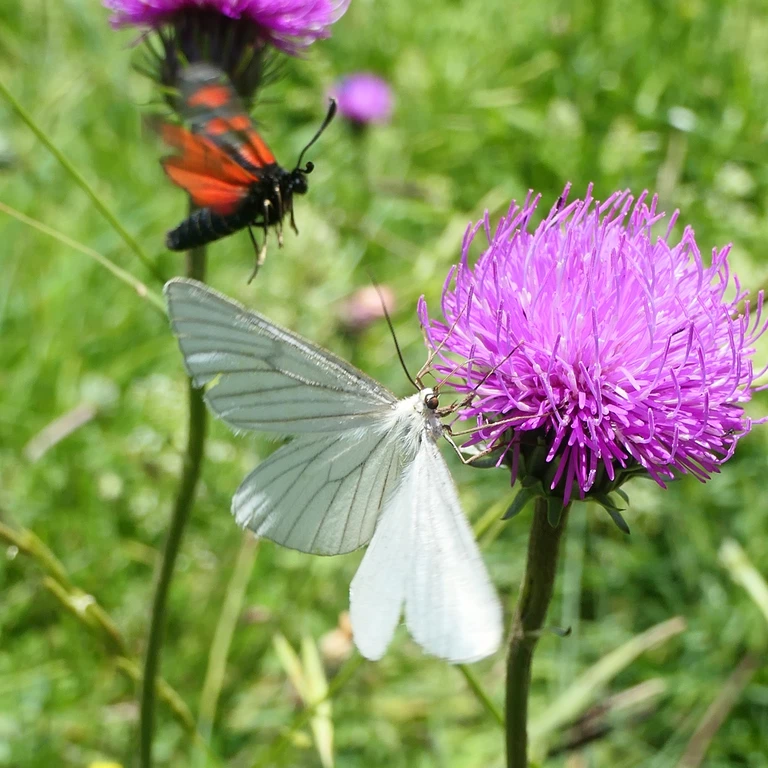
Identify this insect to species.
Siona lineata
